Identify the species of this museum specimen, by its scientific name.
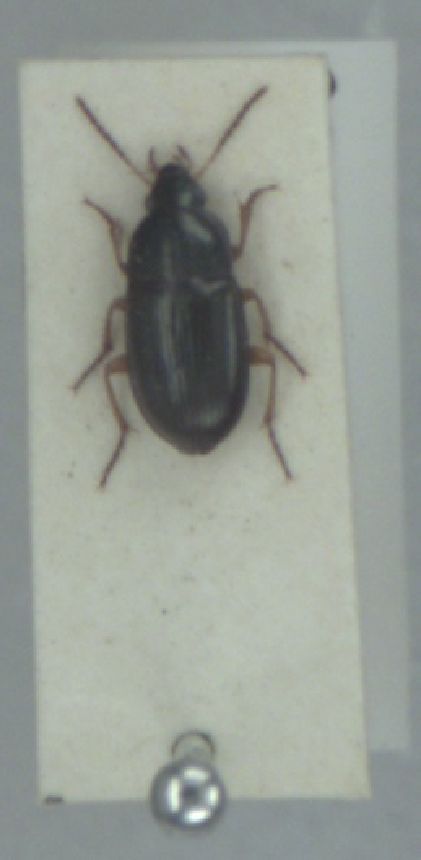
Amara lucida
